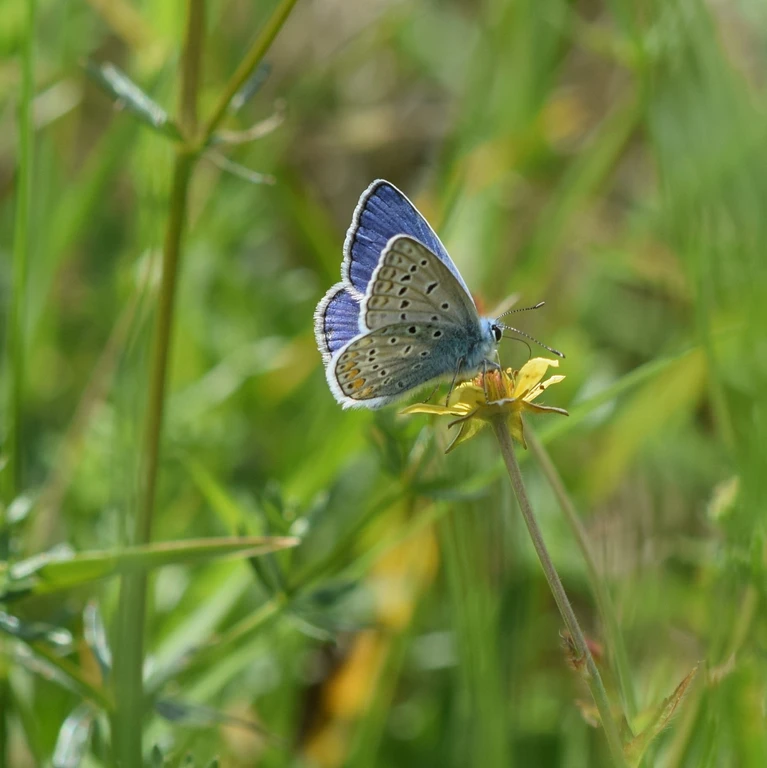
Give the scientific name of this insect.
Polyommatus icarus
